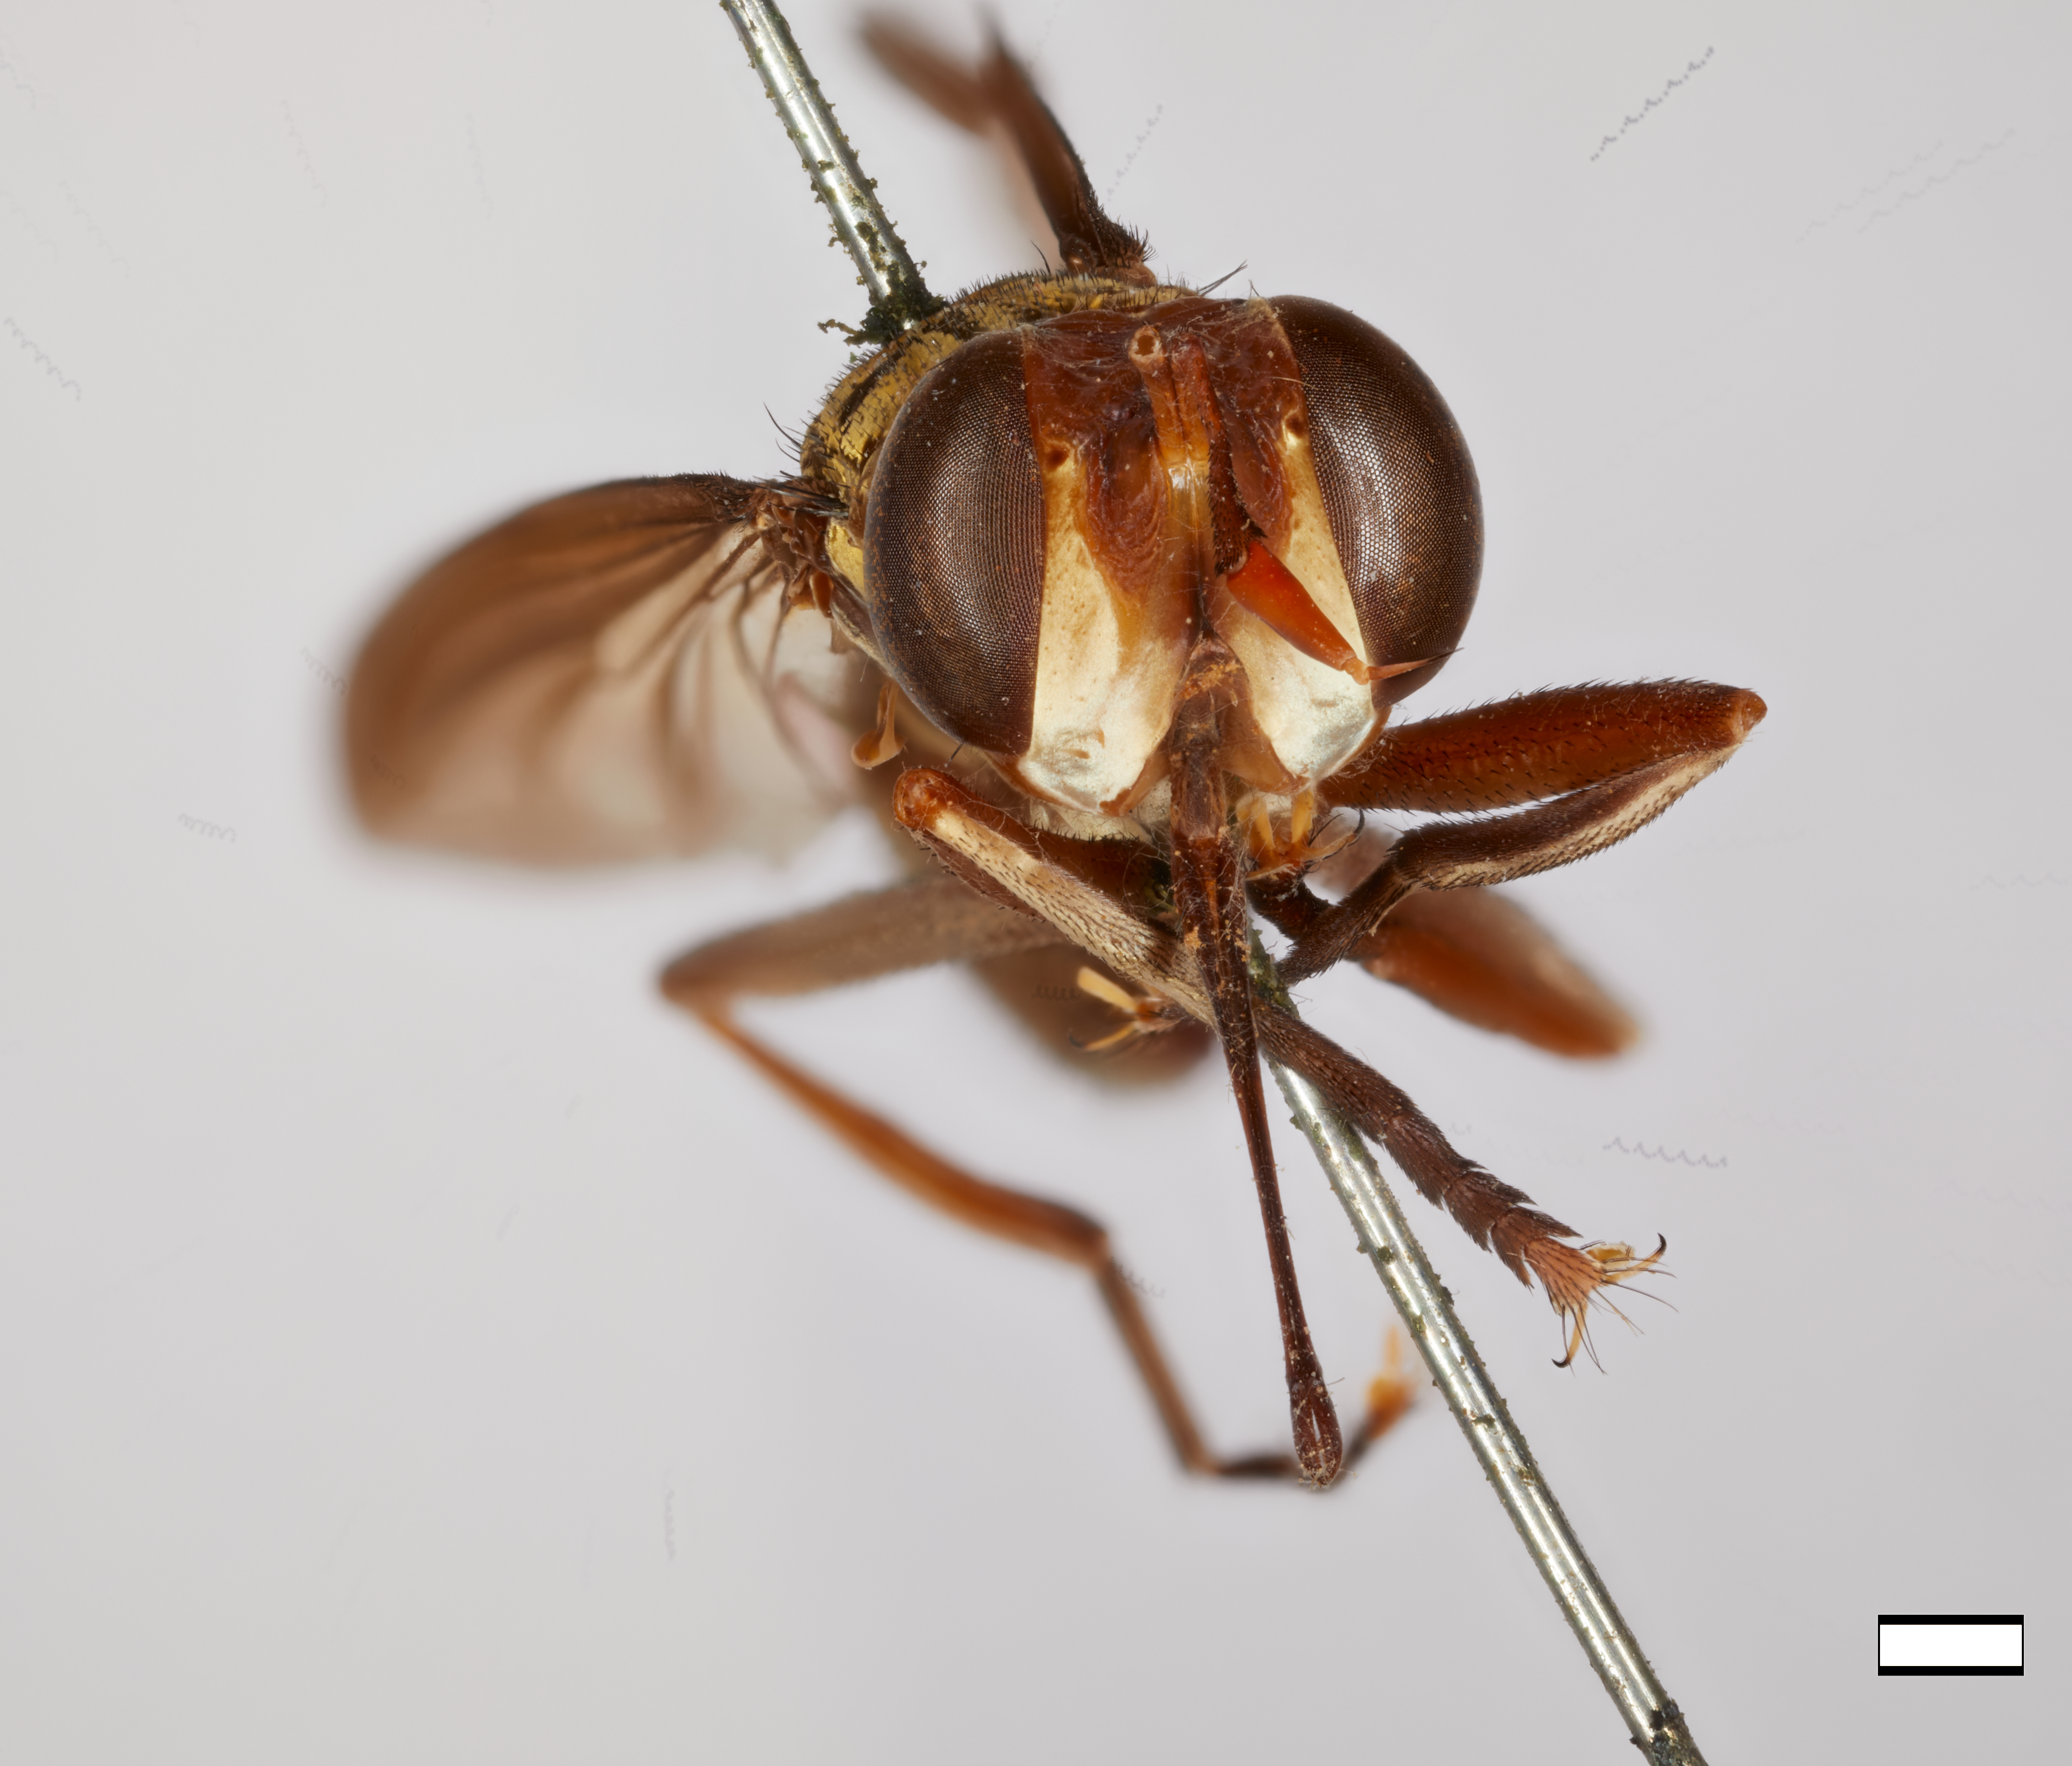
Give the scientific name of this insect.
Conops bakeri
